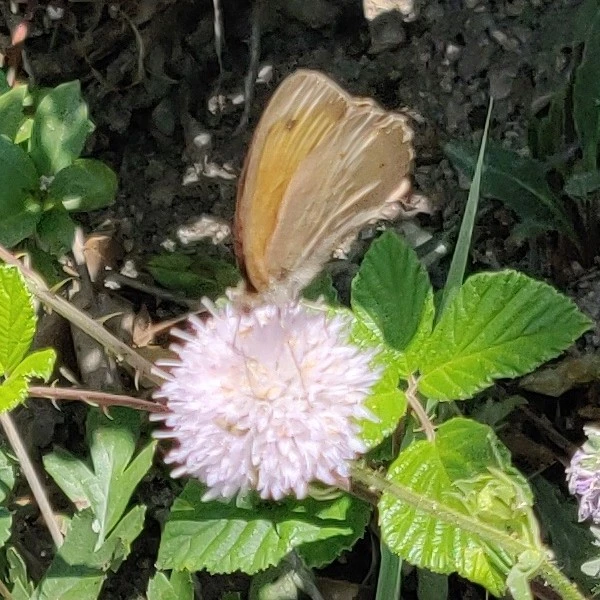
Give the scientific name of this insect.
Maniola jurtina
